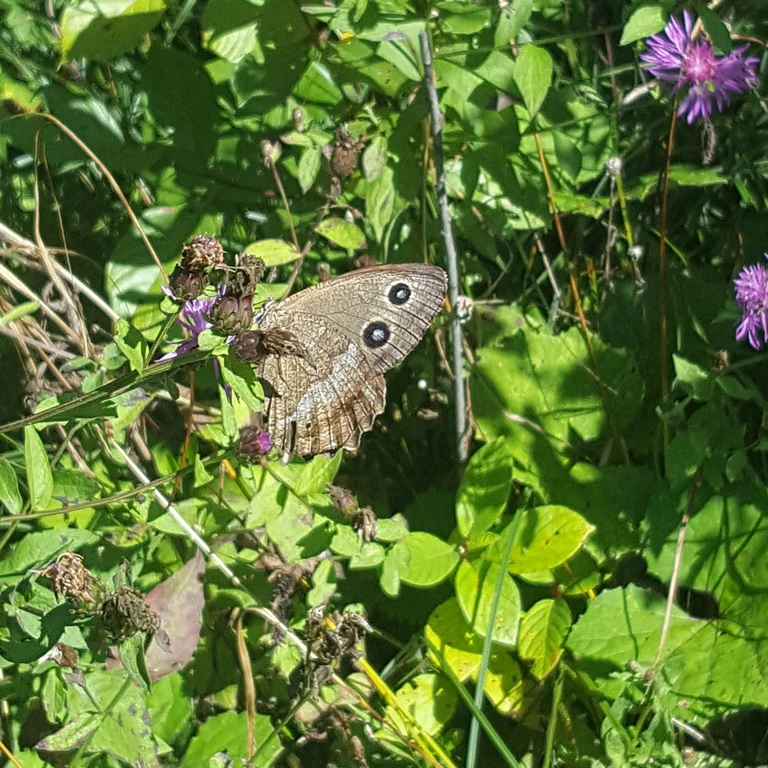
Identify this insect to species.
Minois dryas
